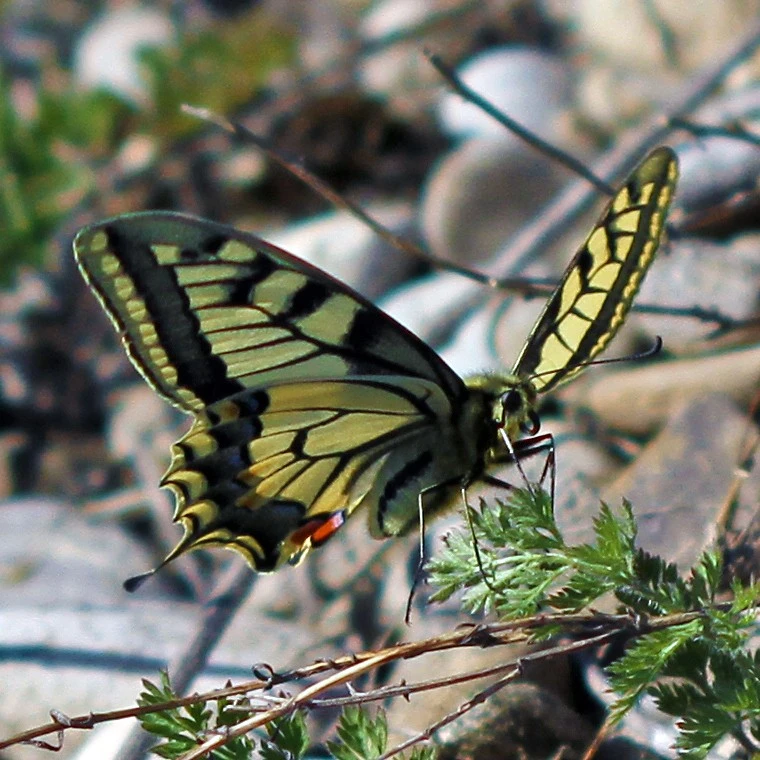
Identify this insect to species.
Papilio machaon
